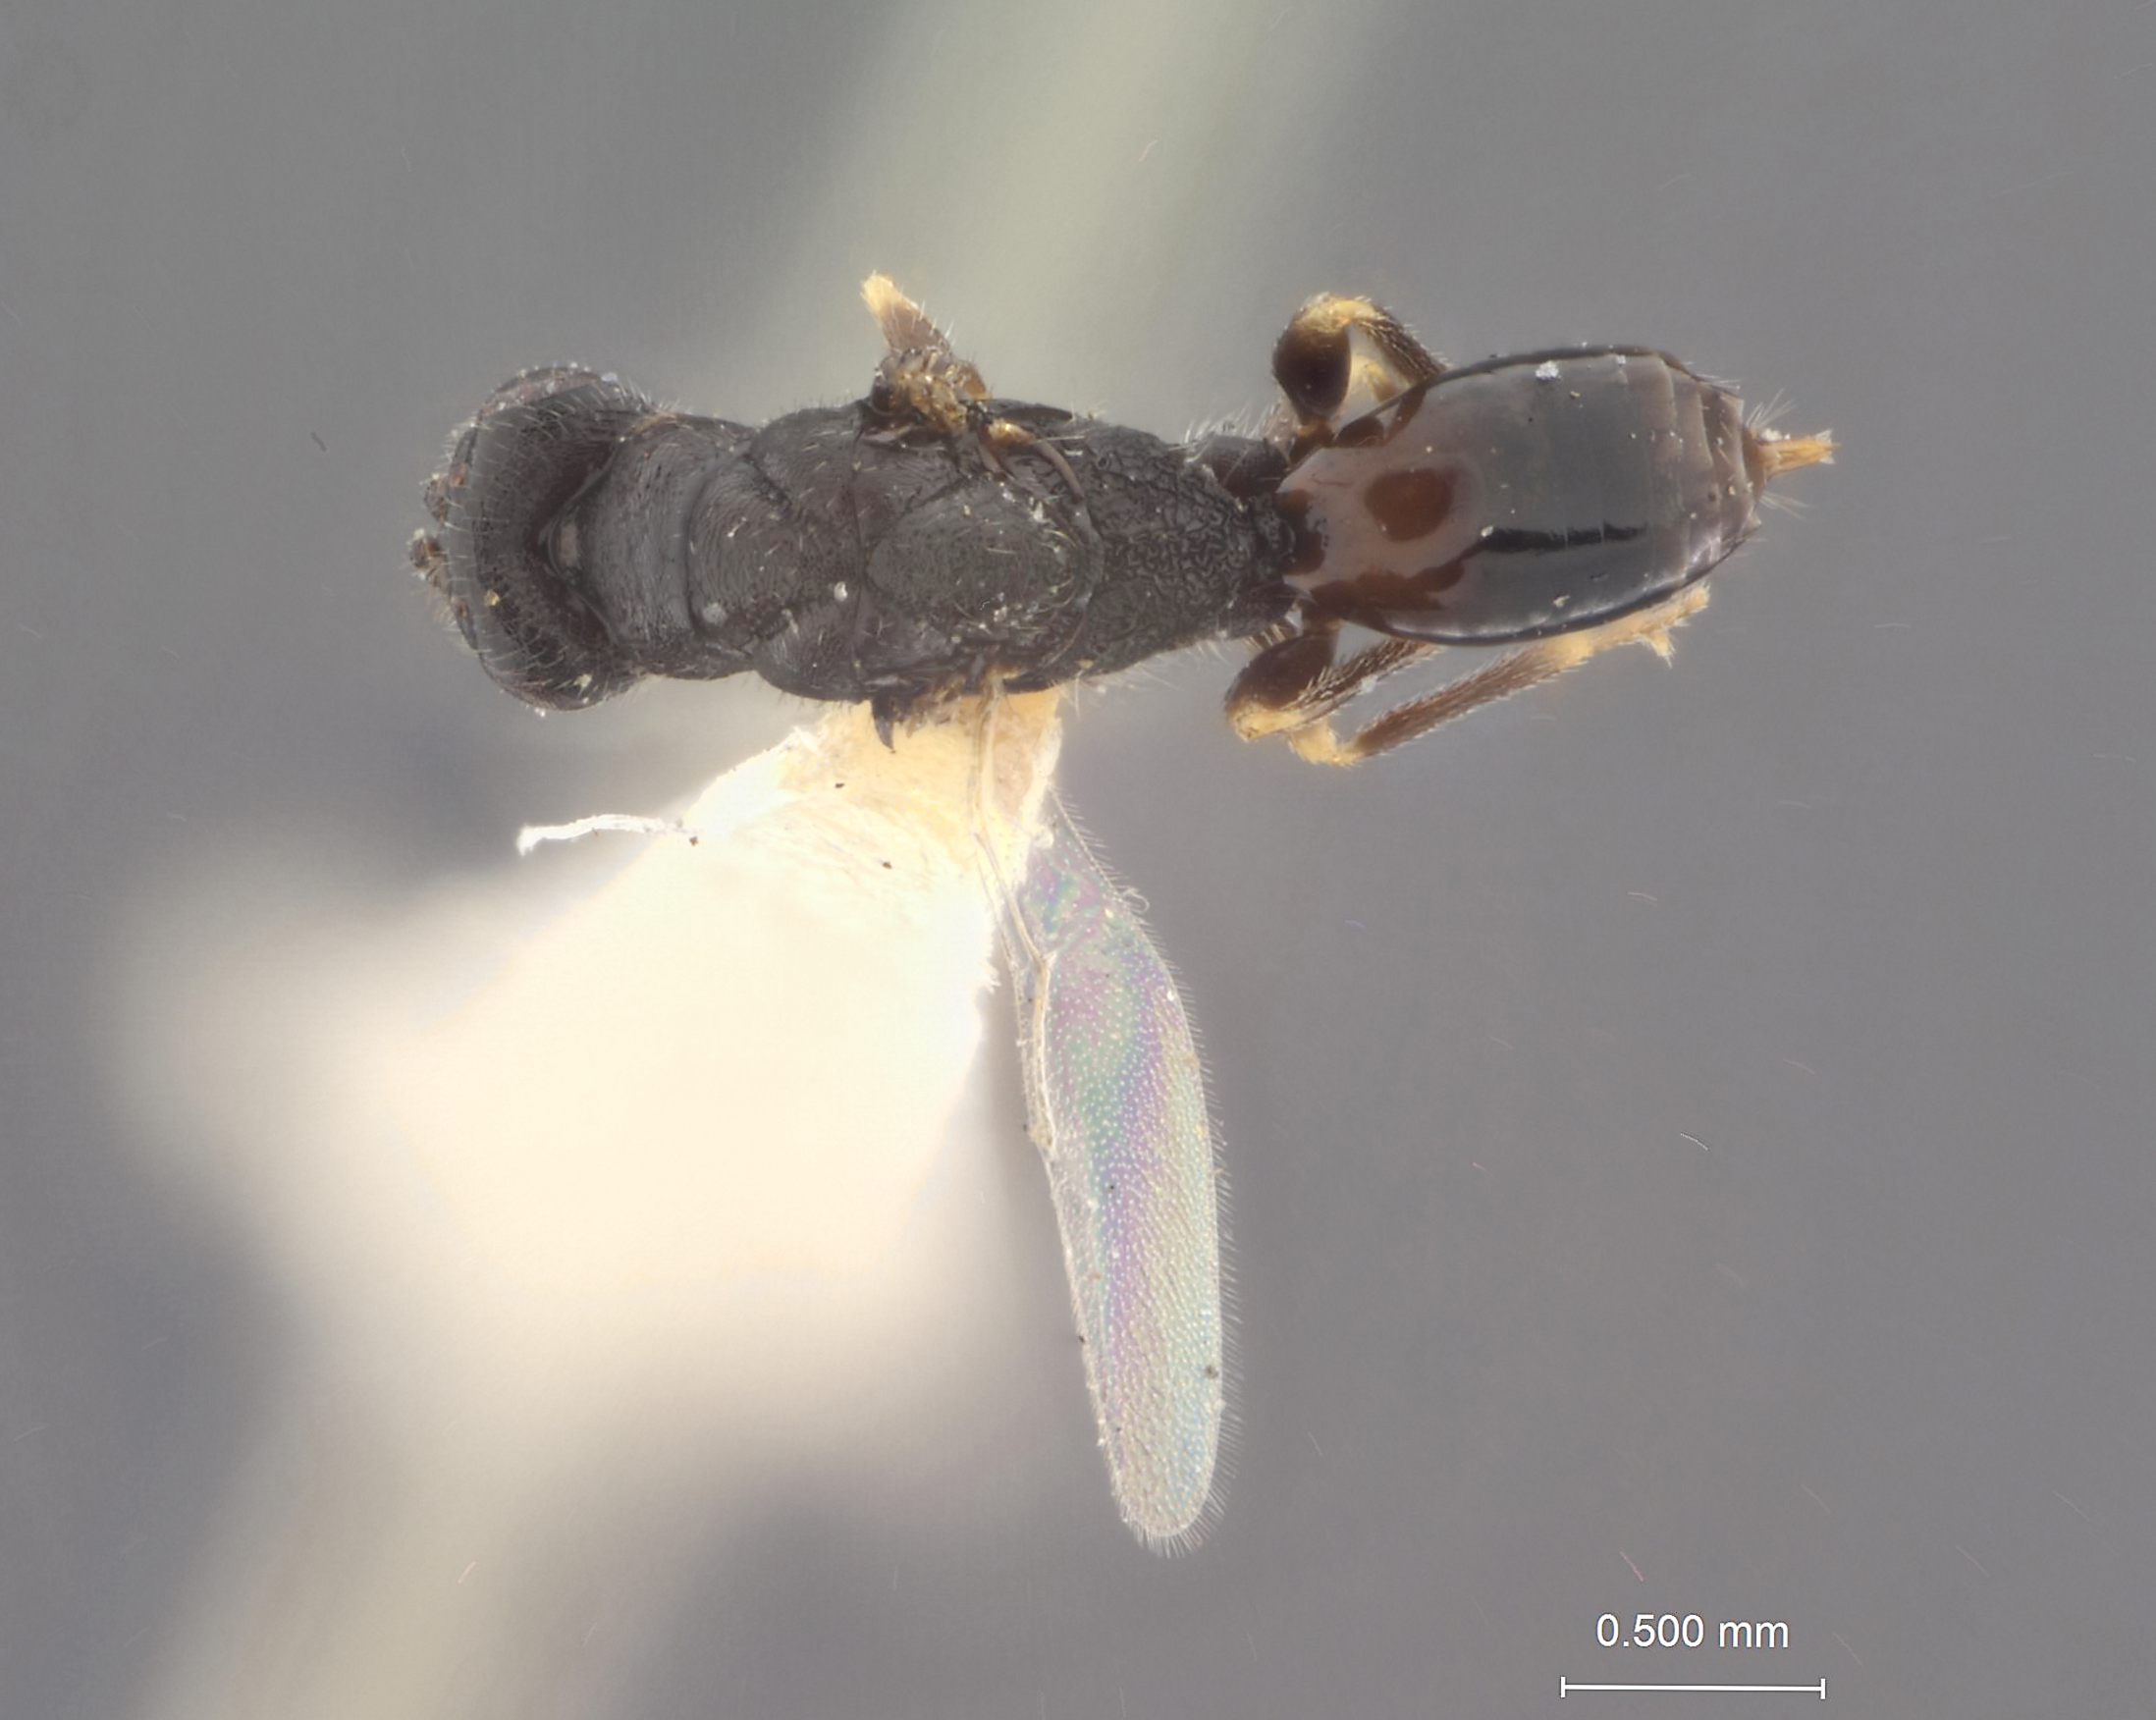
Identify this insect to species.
Harmolita poae
